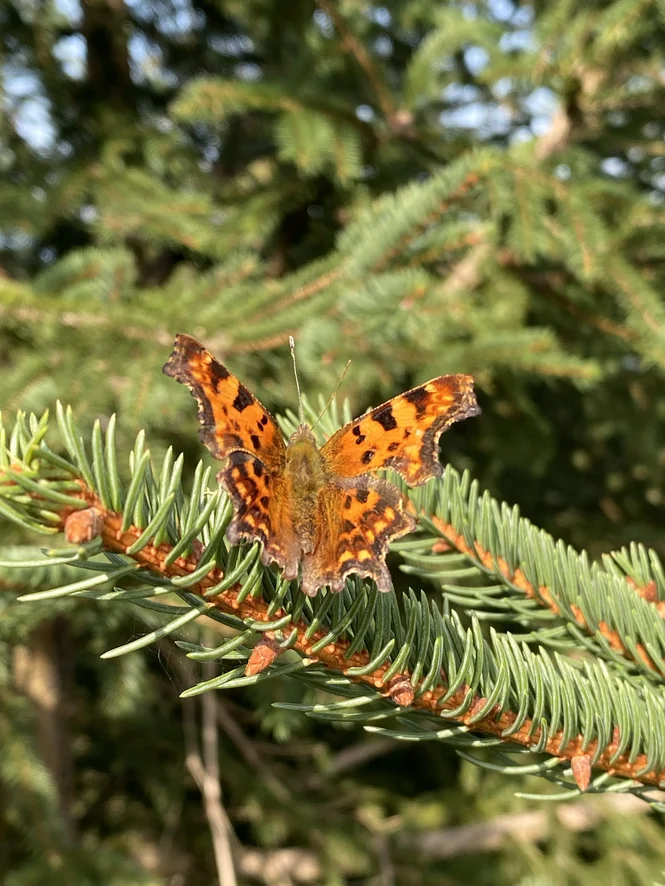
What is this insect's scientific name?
Polygonia c-album
